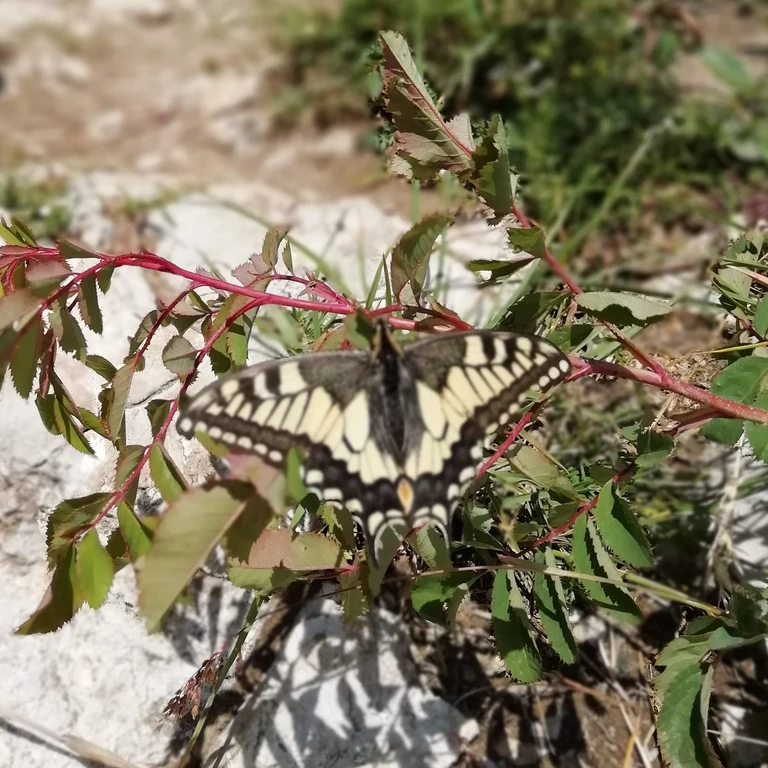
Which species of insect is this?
Papilio machaon
